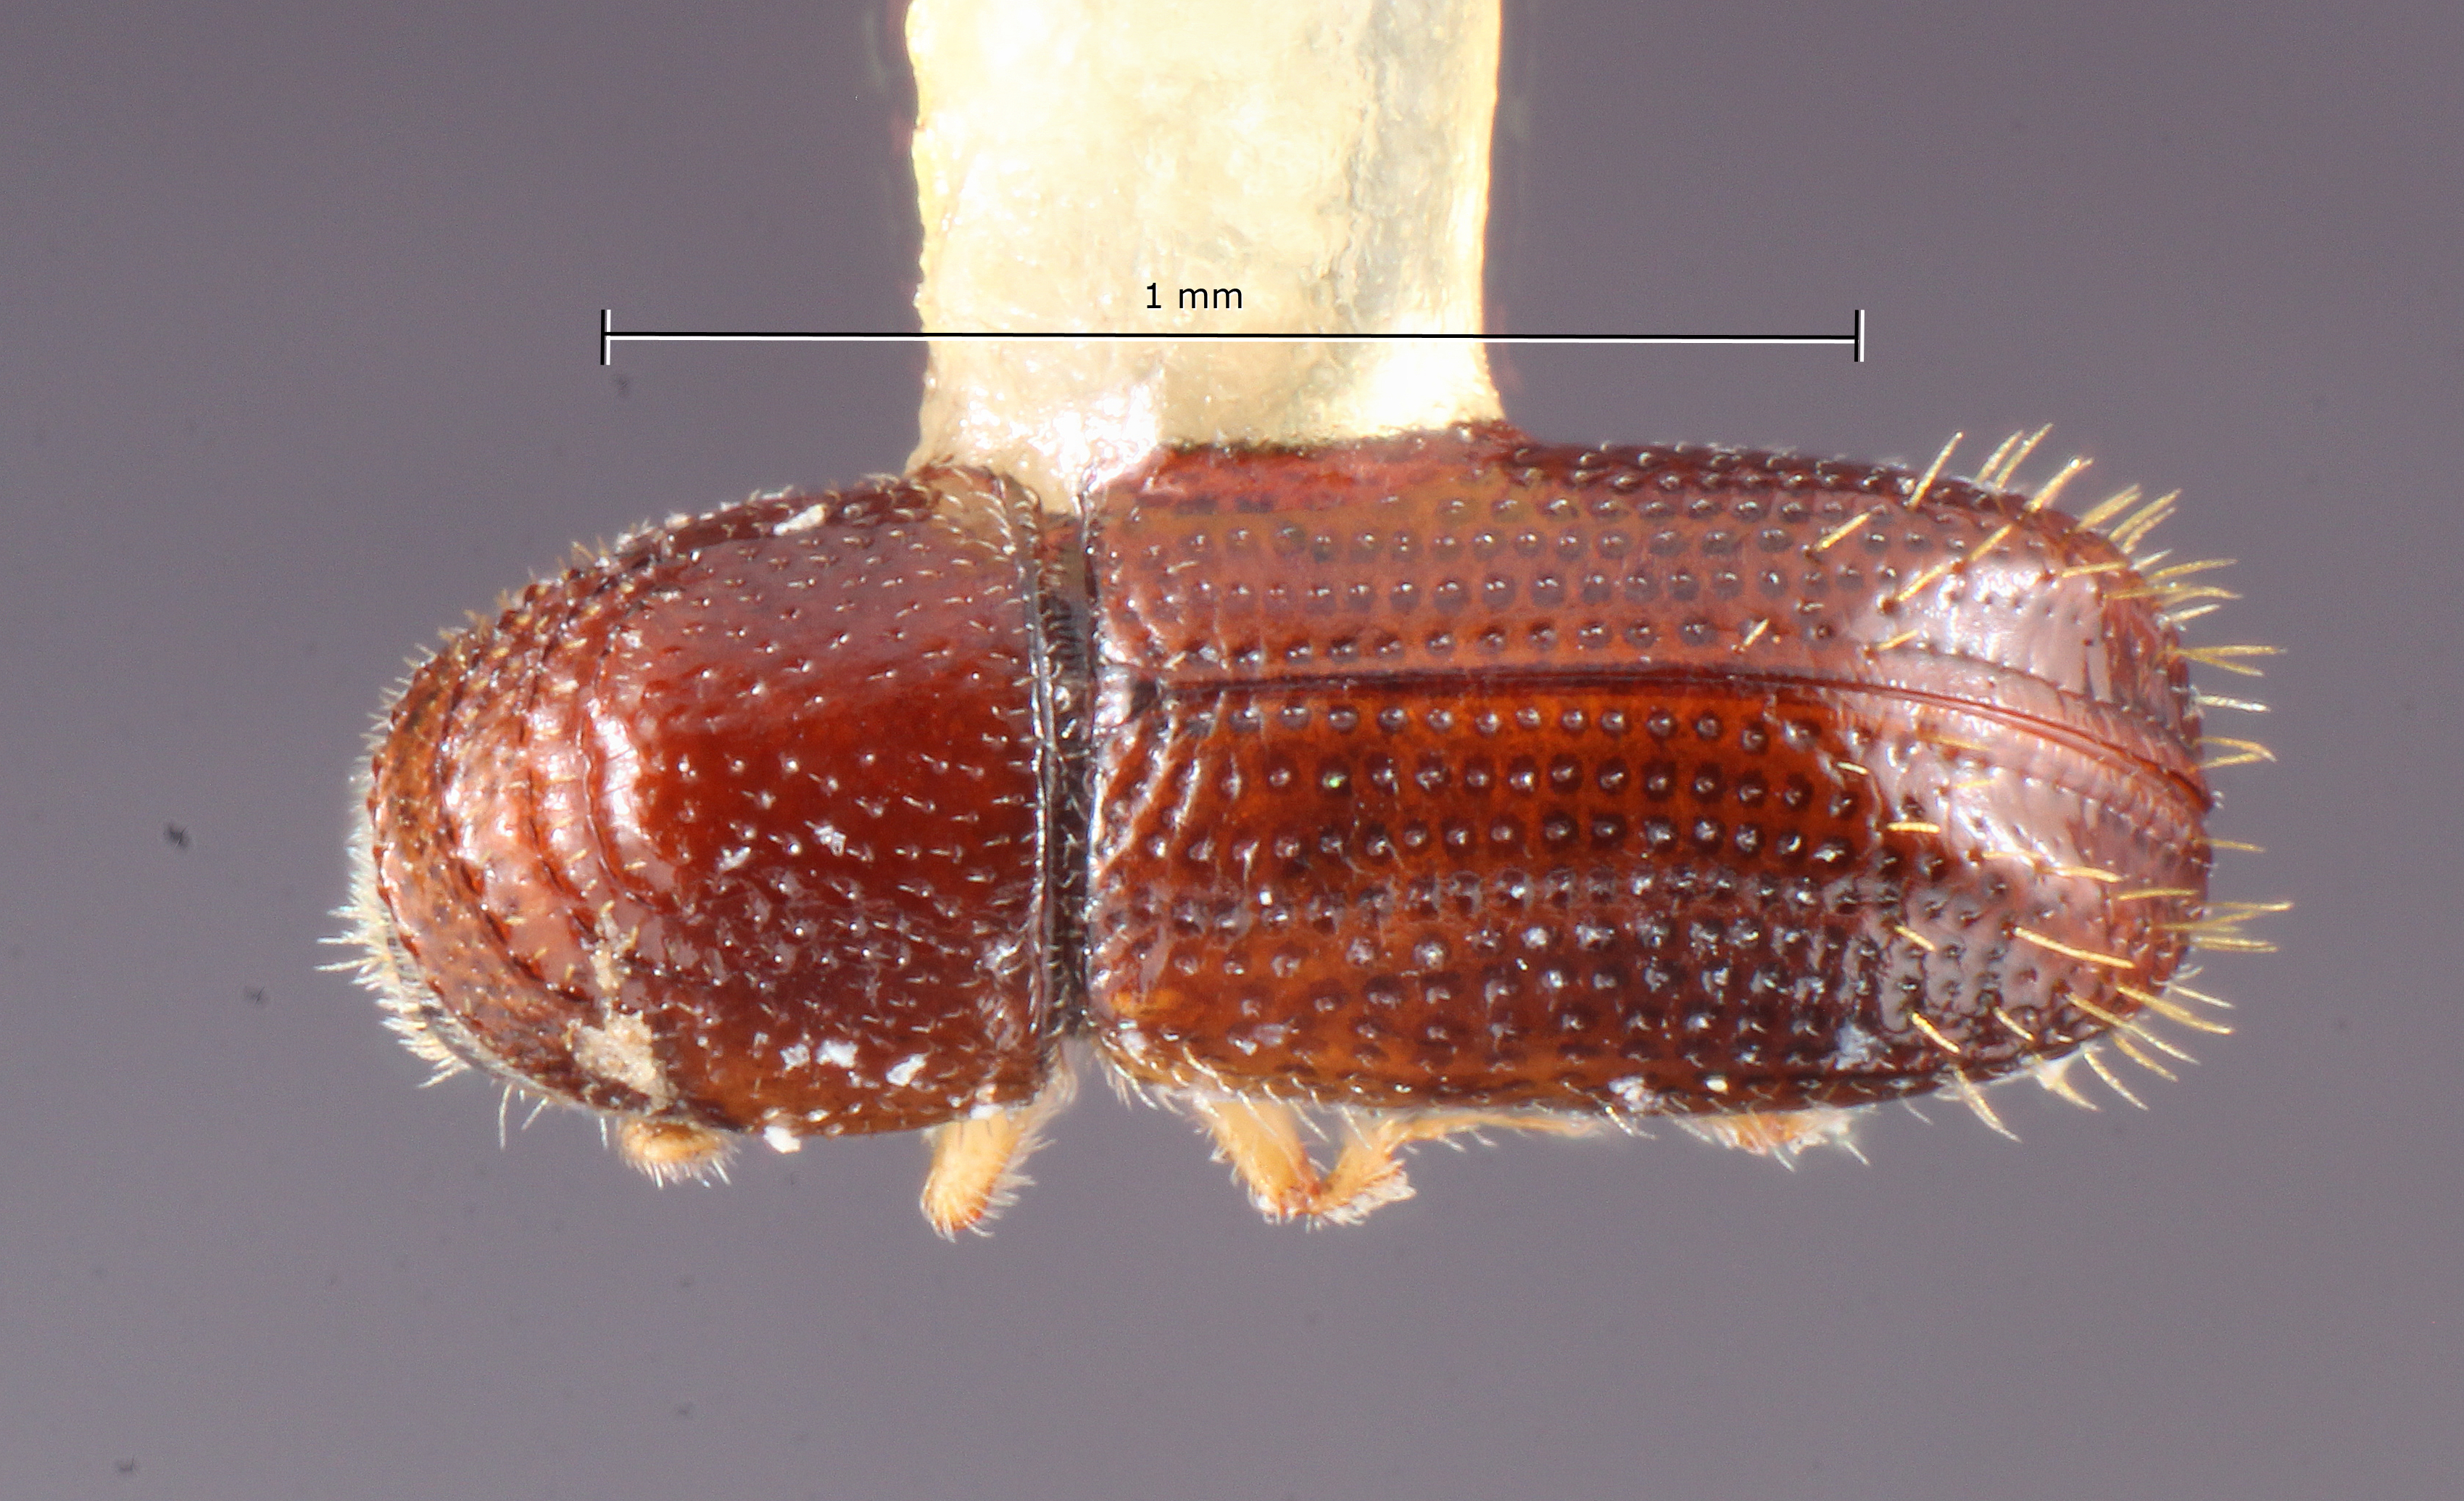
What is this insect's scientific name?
Pityophthorus sambuci
